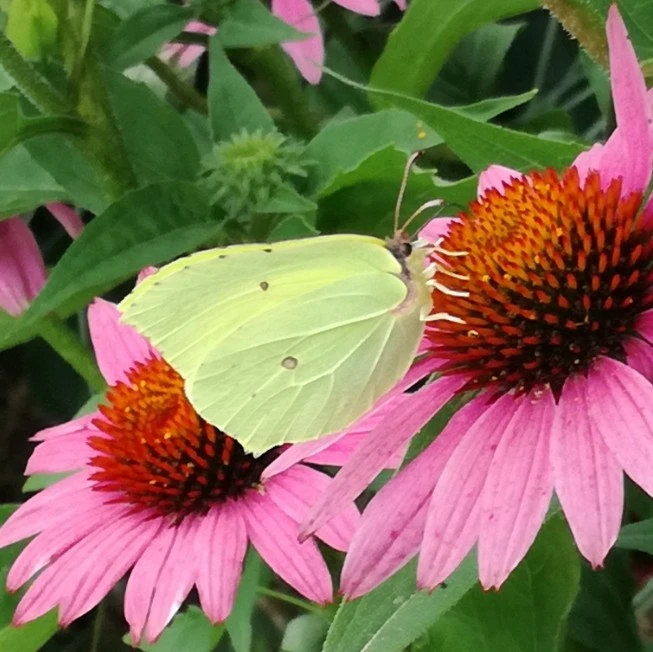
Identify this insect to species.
Gonepteryx rhamni
